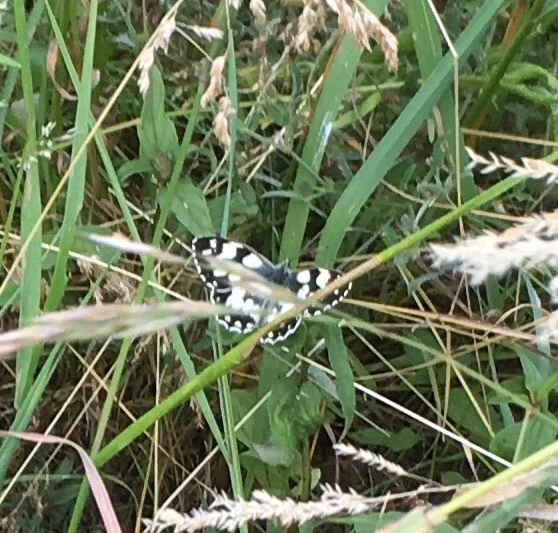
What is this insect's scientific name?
Melanargia galathea
